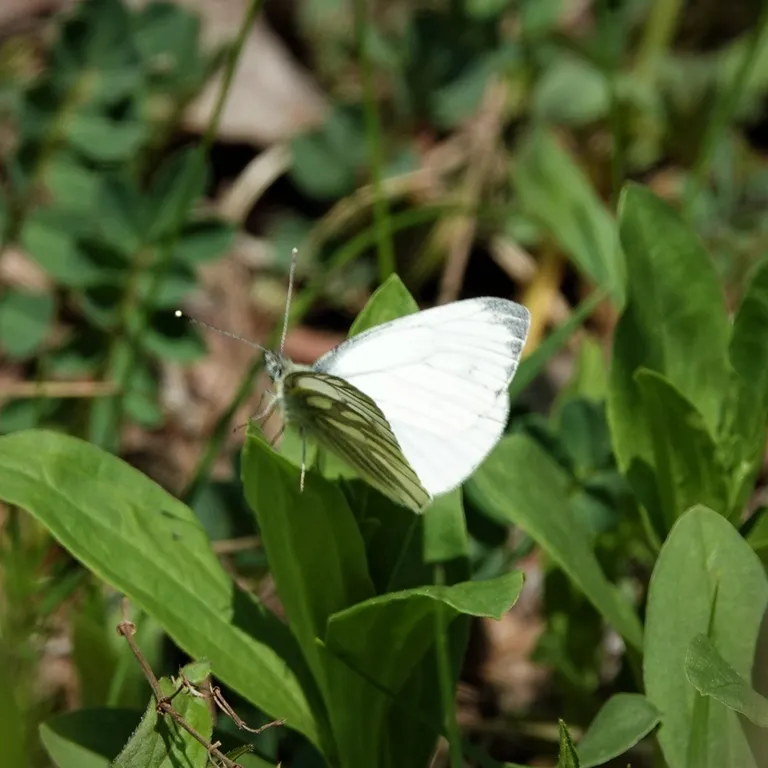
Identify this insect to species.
Pieris napi
